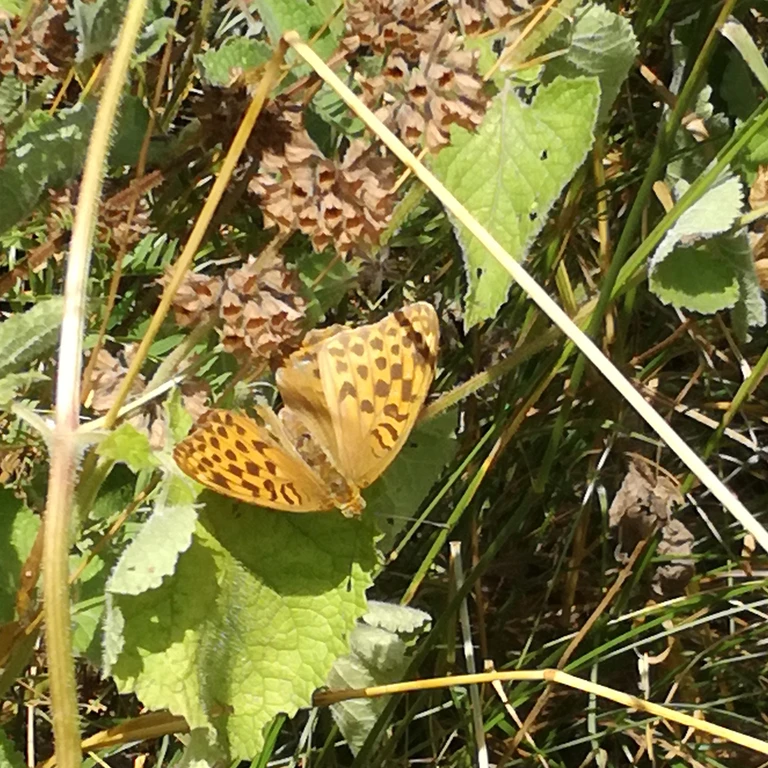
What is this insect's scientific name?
Argynnis paphia
